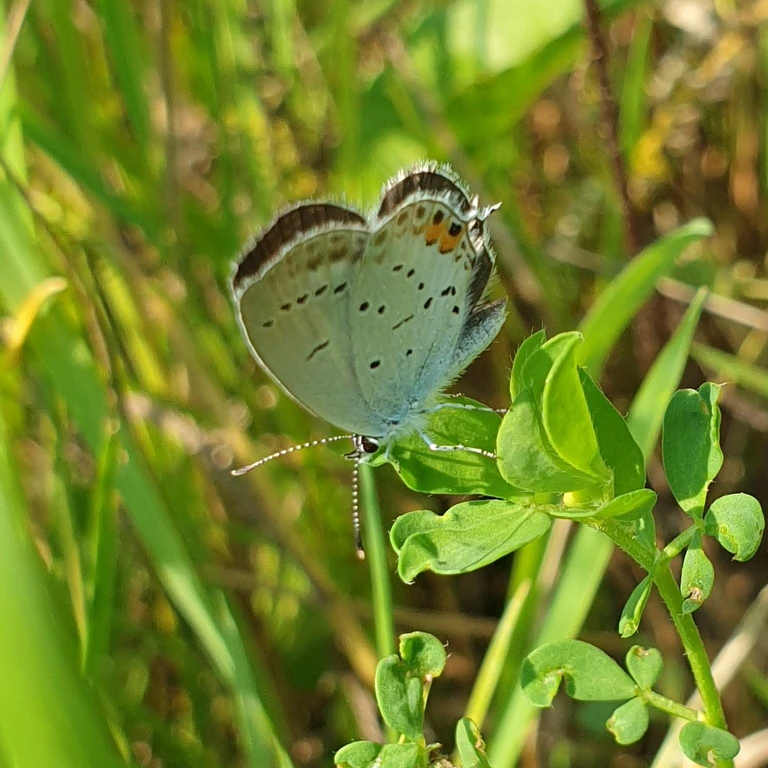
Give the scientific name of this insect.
Cupido argiades (also Elkalyce argiades)
